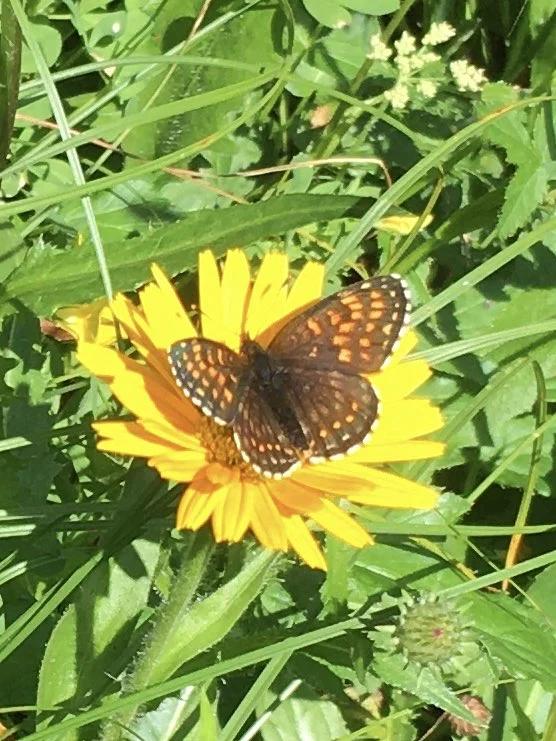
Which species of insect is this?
Melitaea diamina
